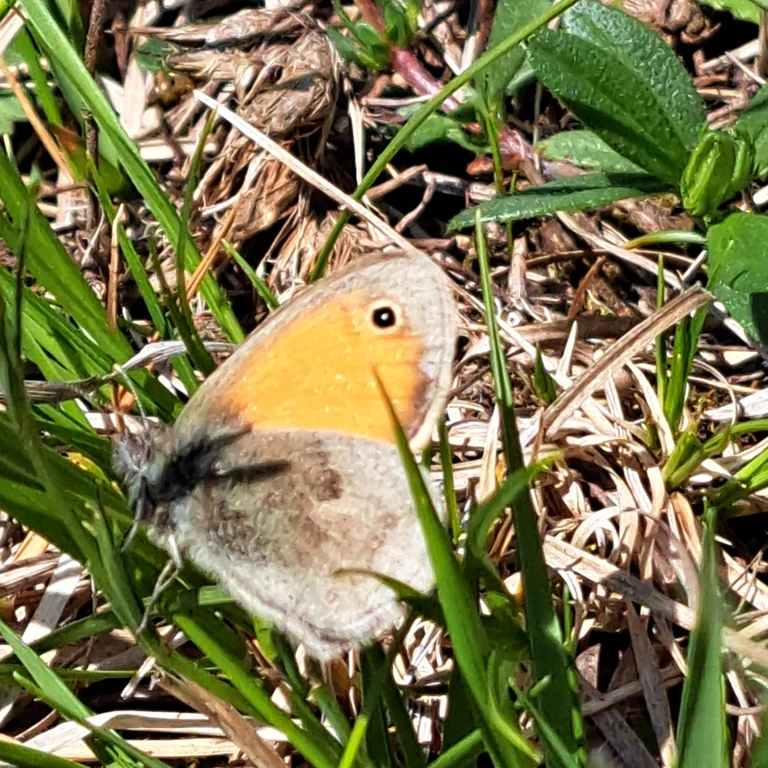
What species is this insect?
Coenonympha pamphilus
